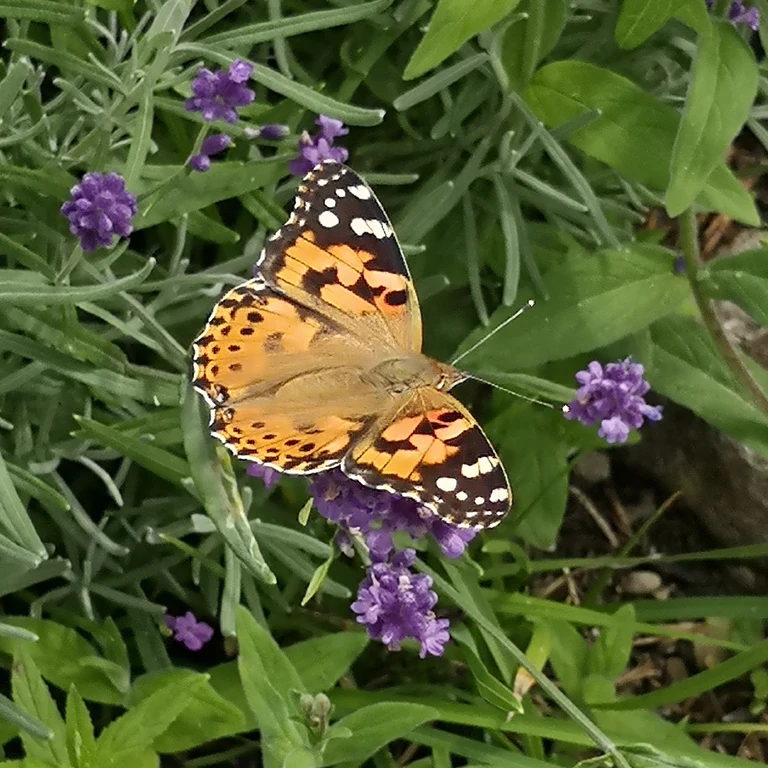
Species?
Vanessa cardui
